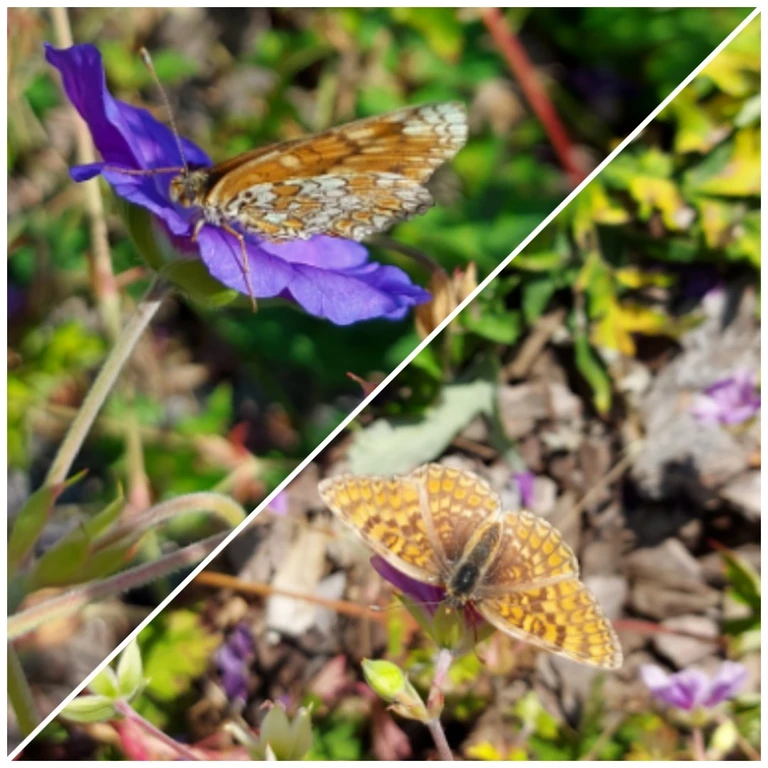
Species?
Melitaea phoebe
